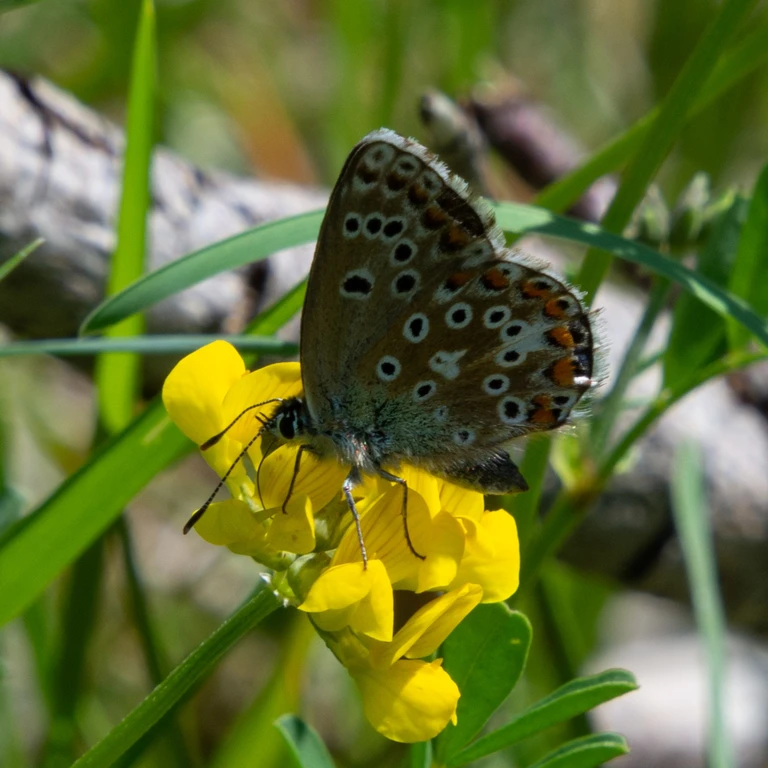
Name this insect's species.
Lysandra bellargus
